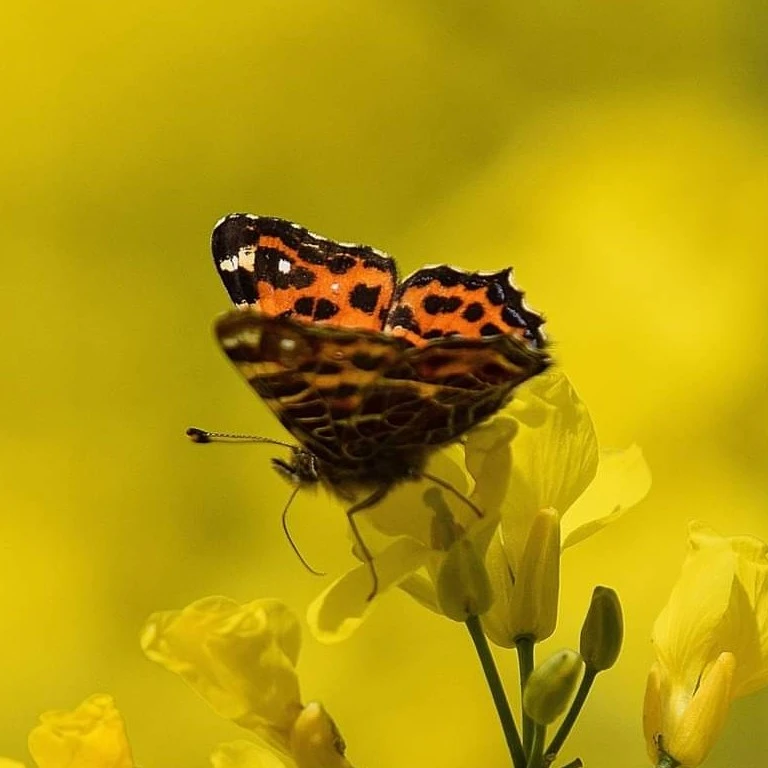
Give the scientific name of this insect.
Araschnia levana
